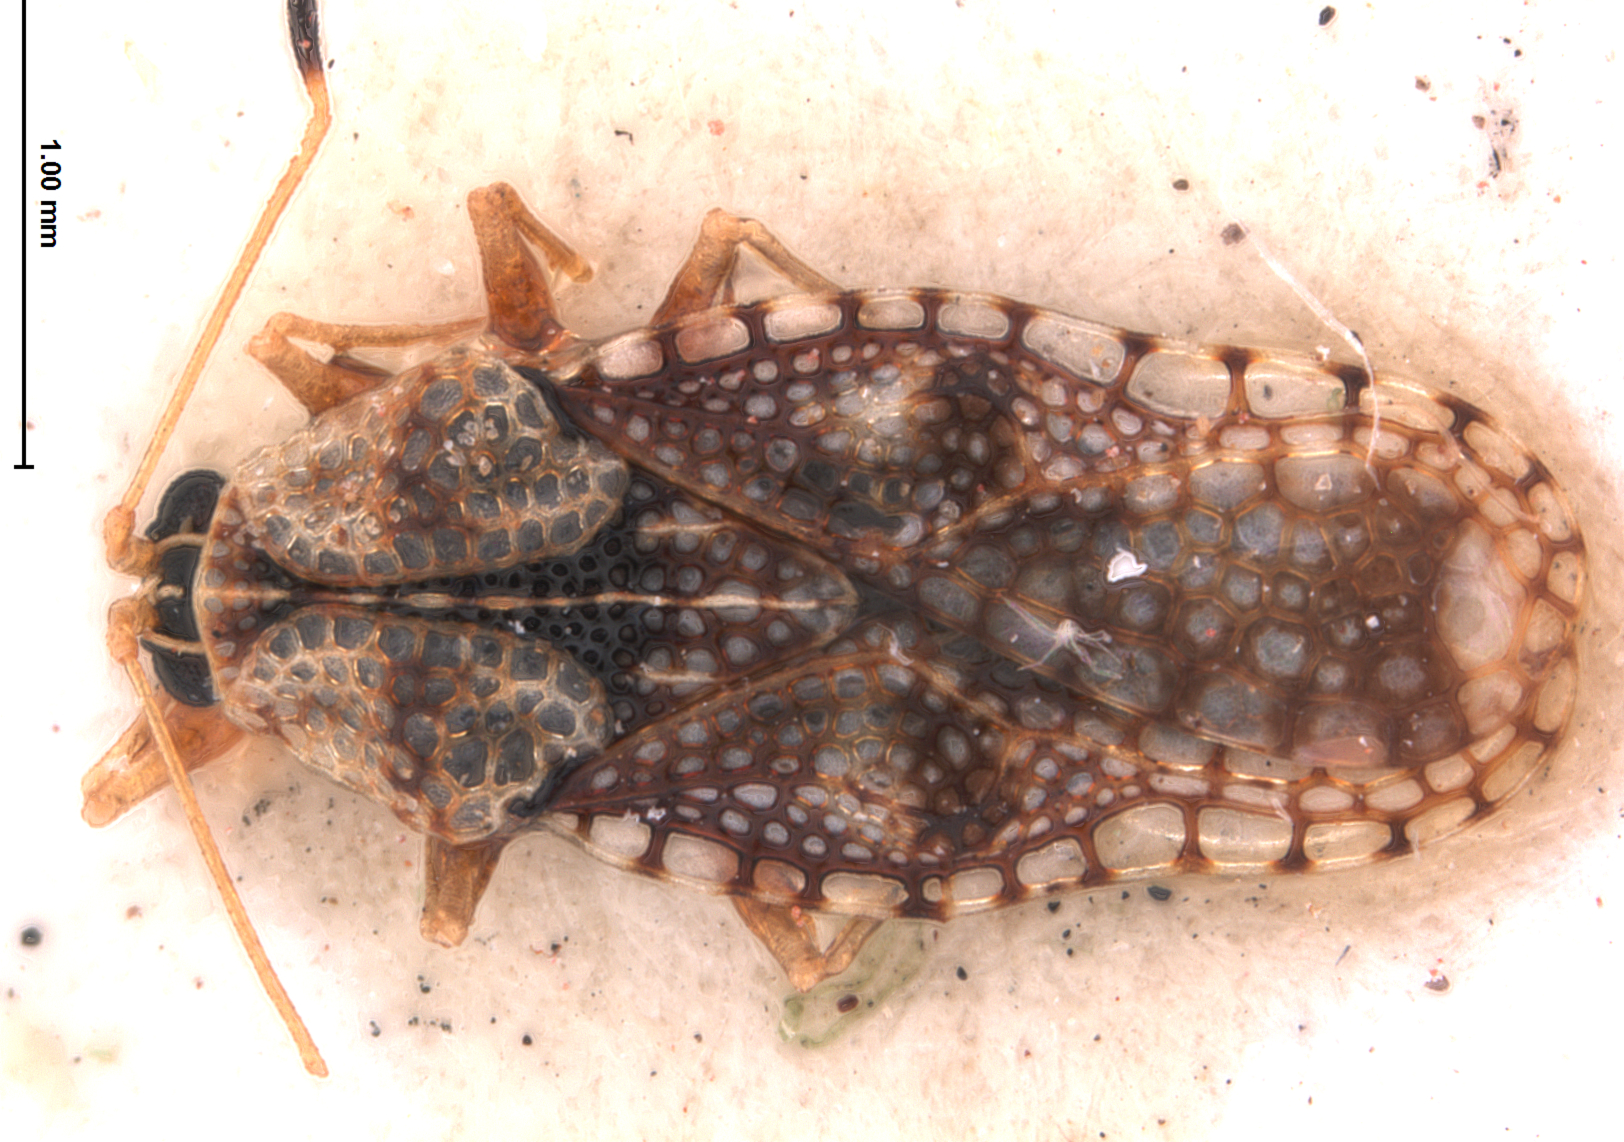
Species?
Monanthia rasilis
